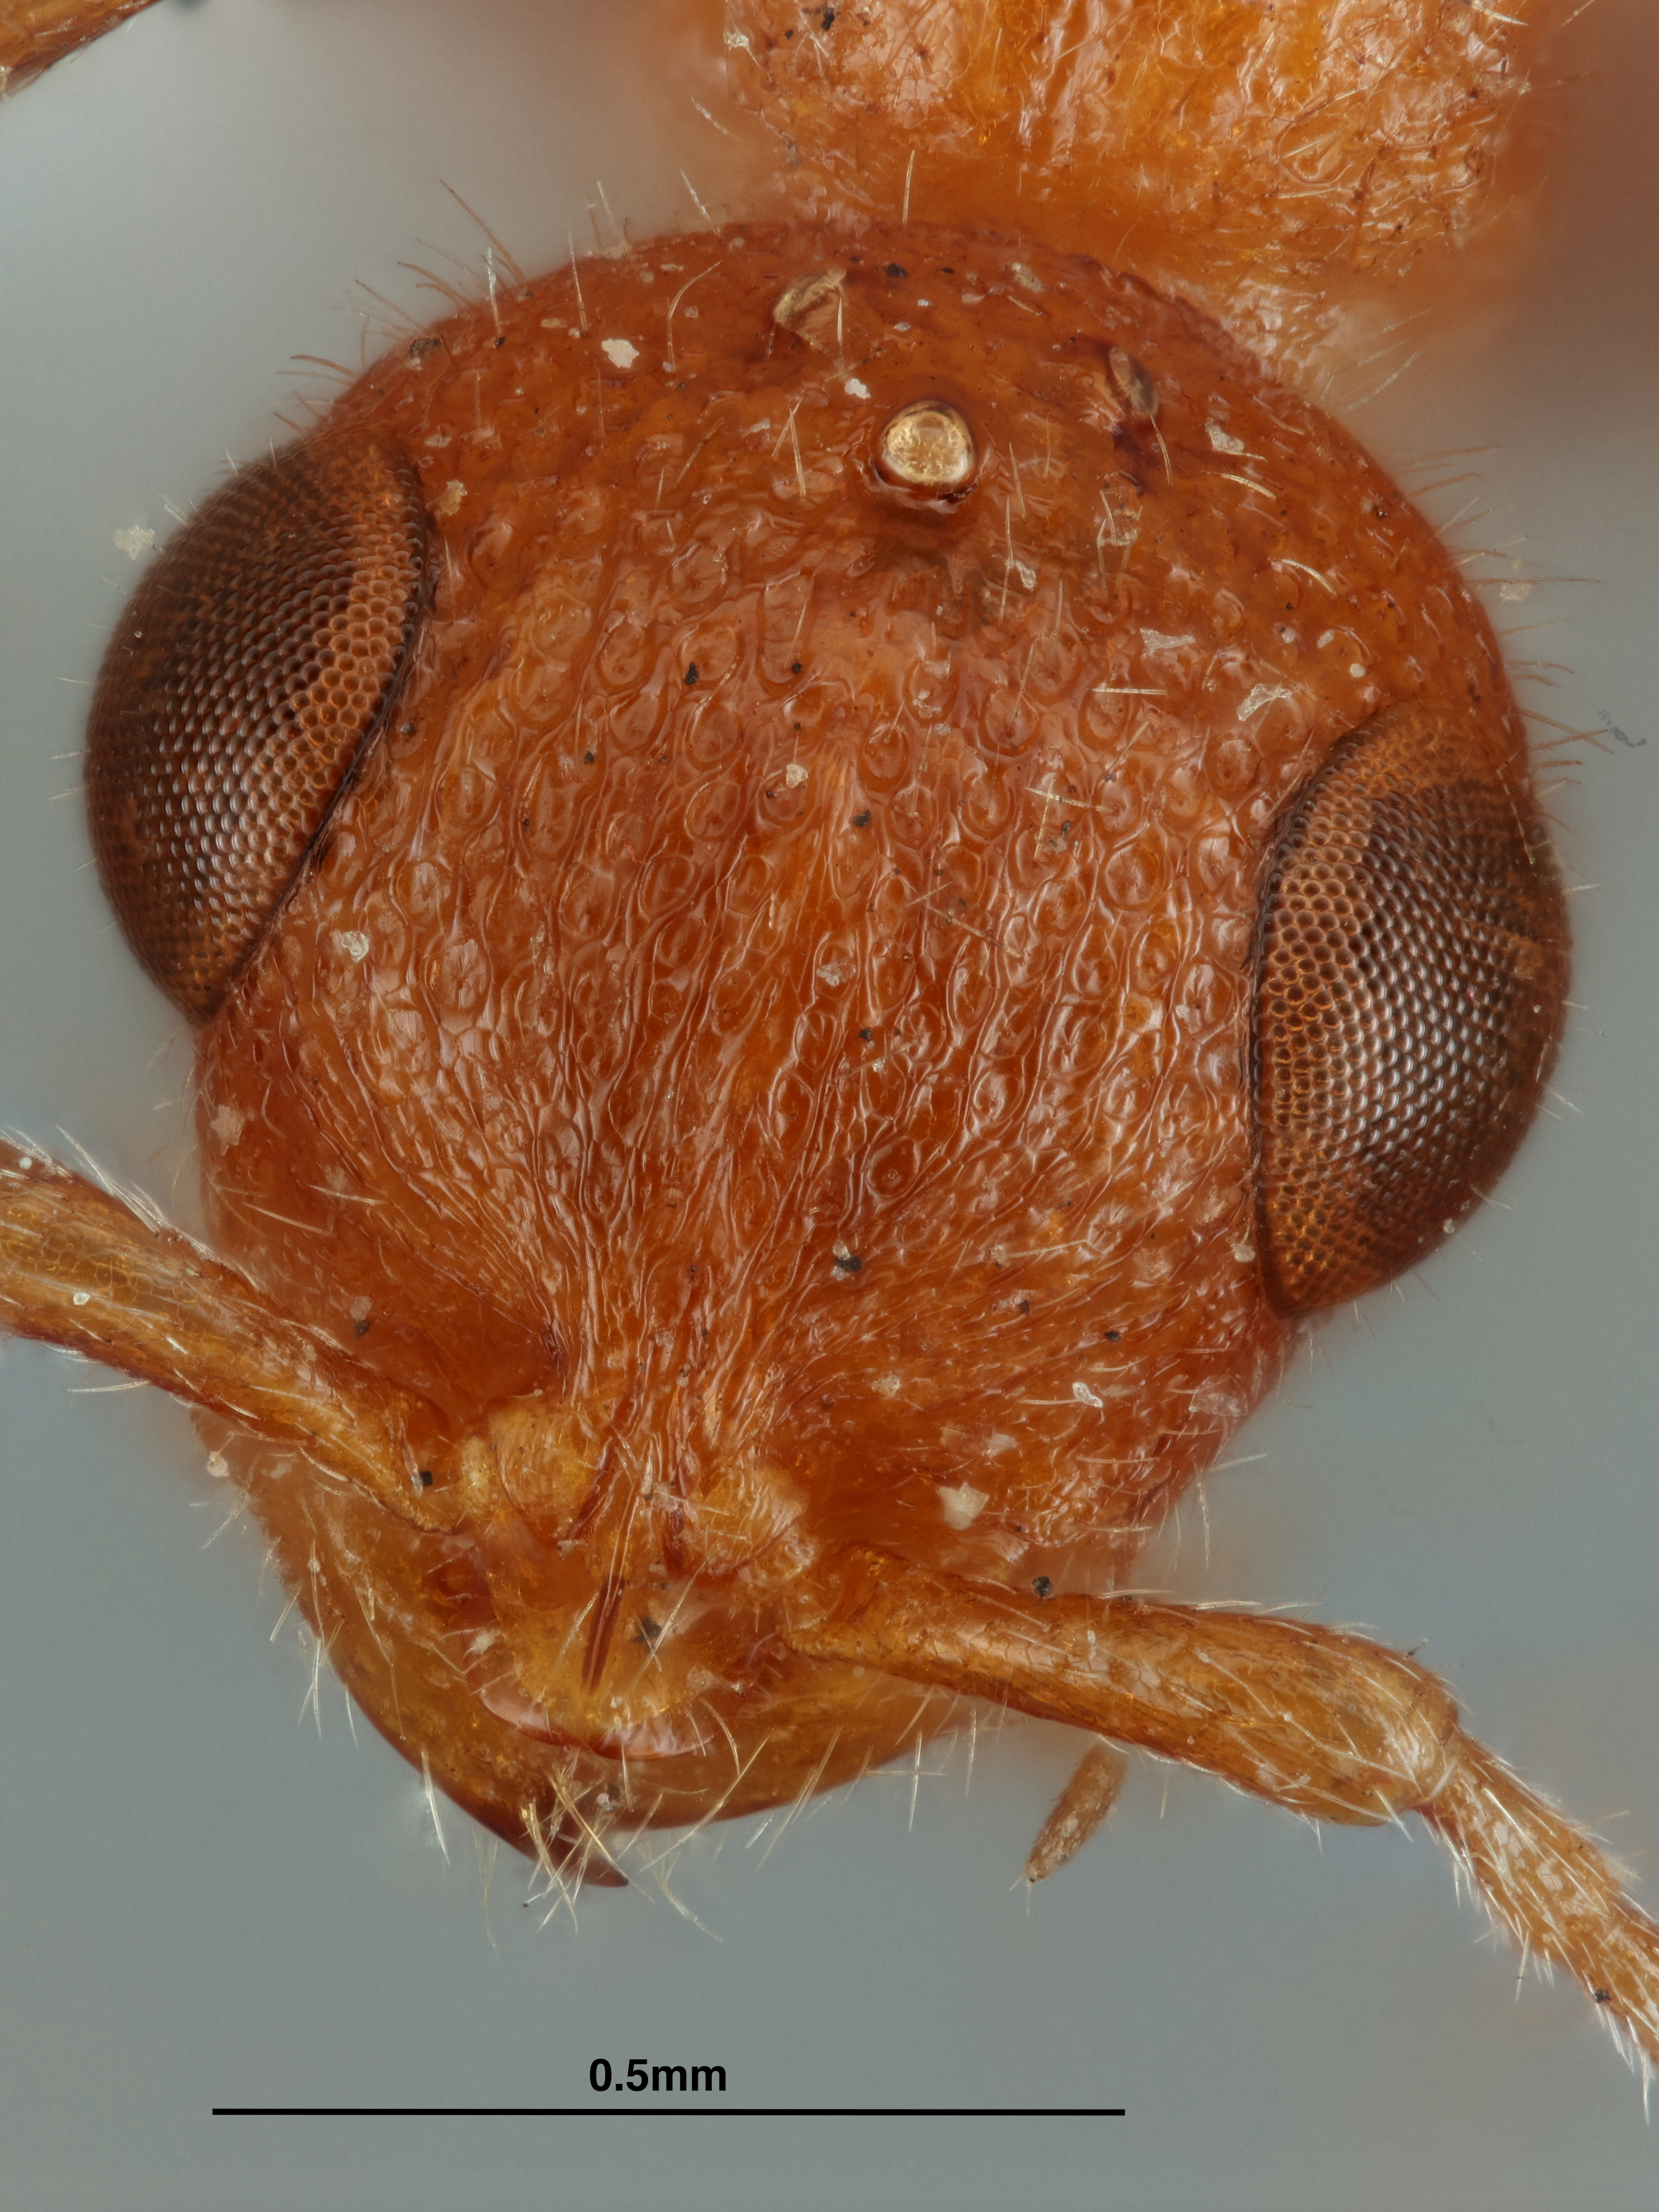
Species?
Metrionotus egypticus
